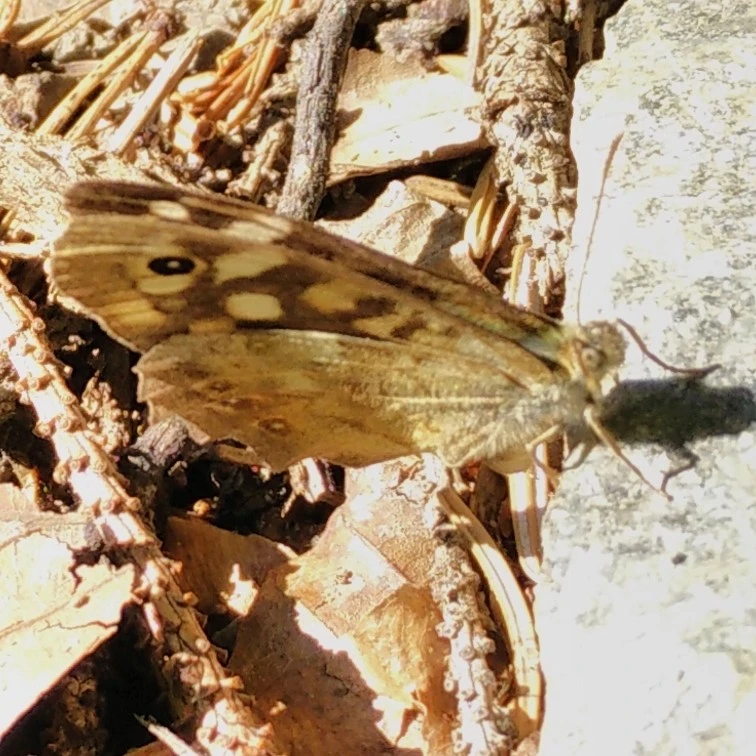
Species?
Pararge aegeria
